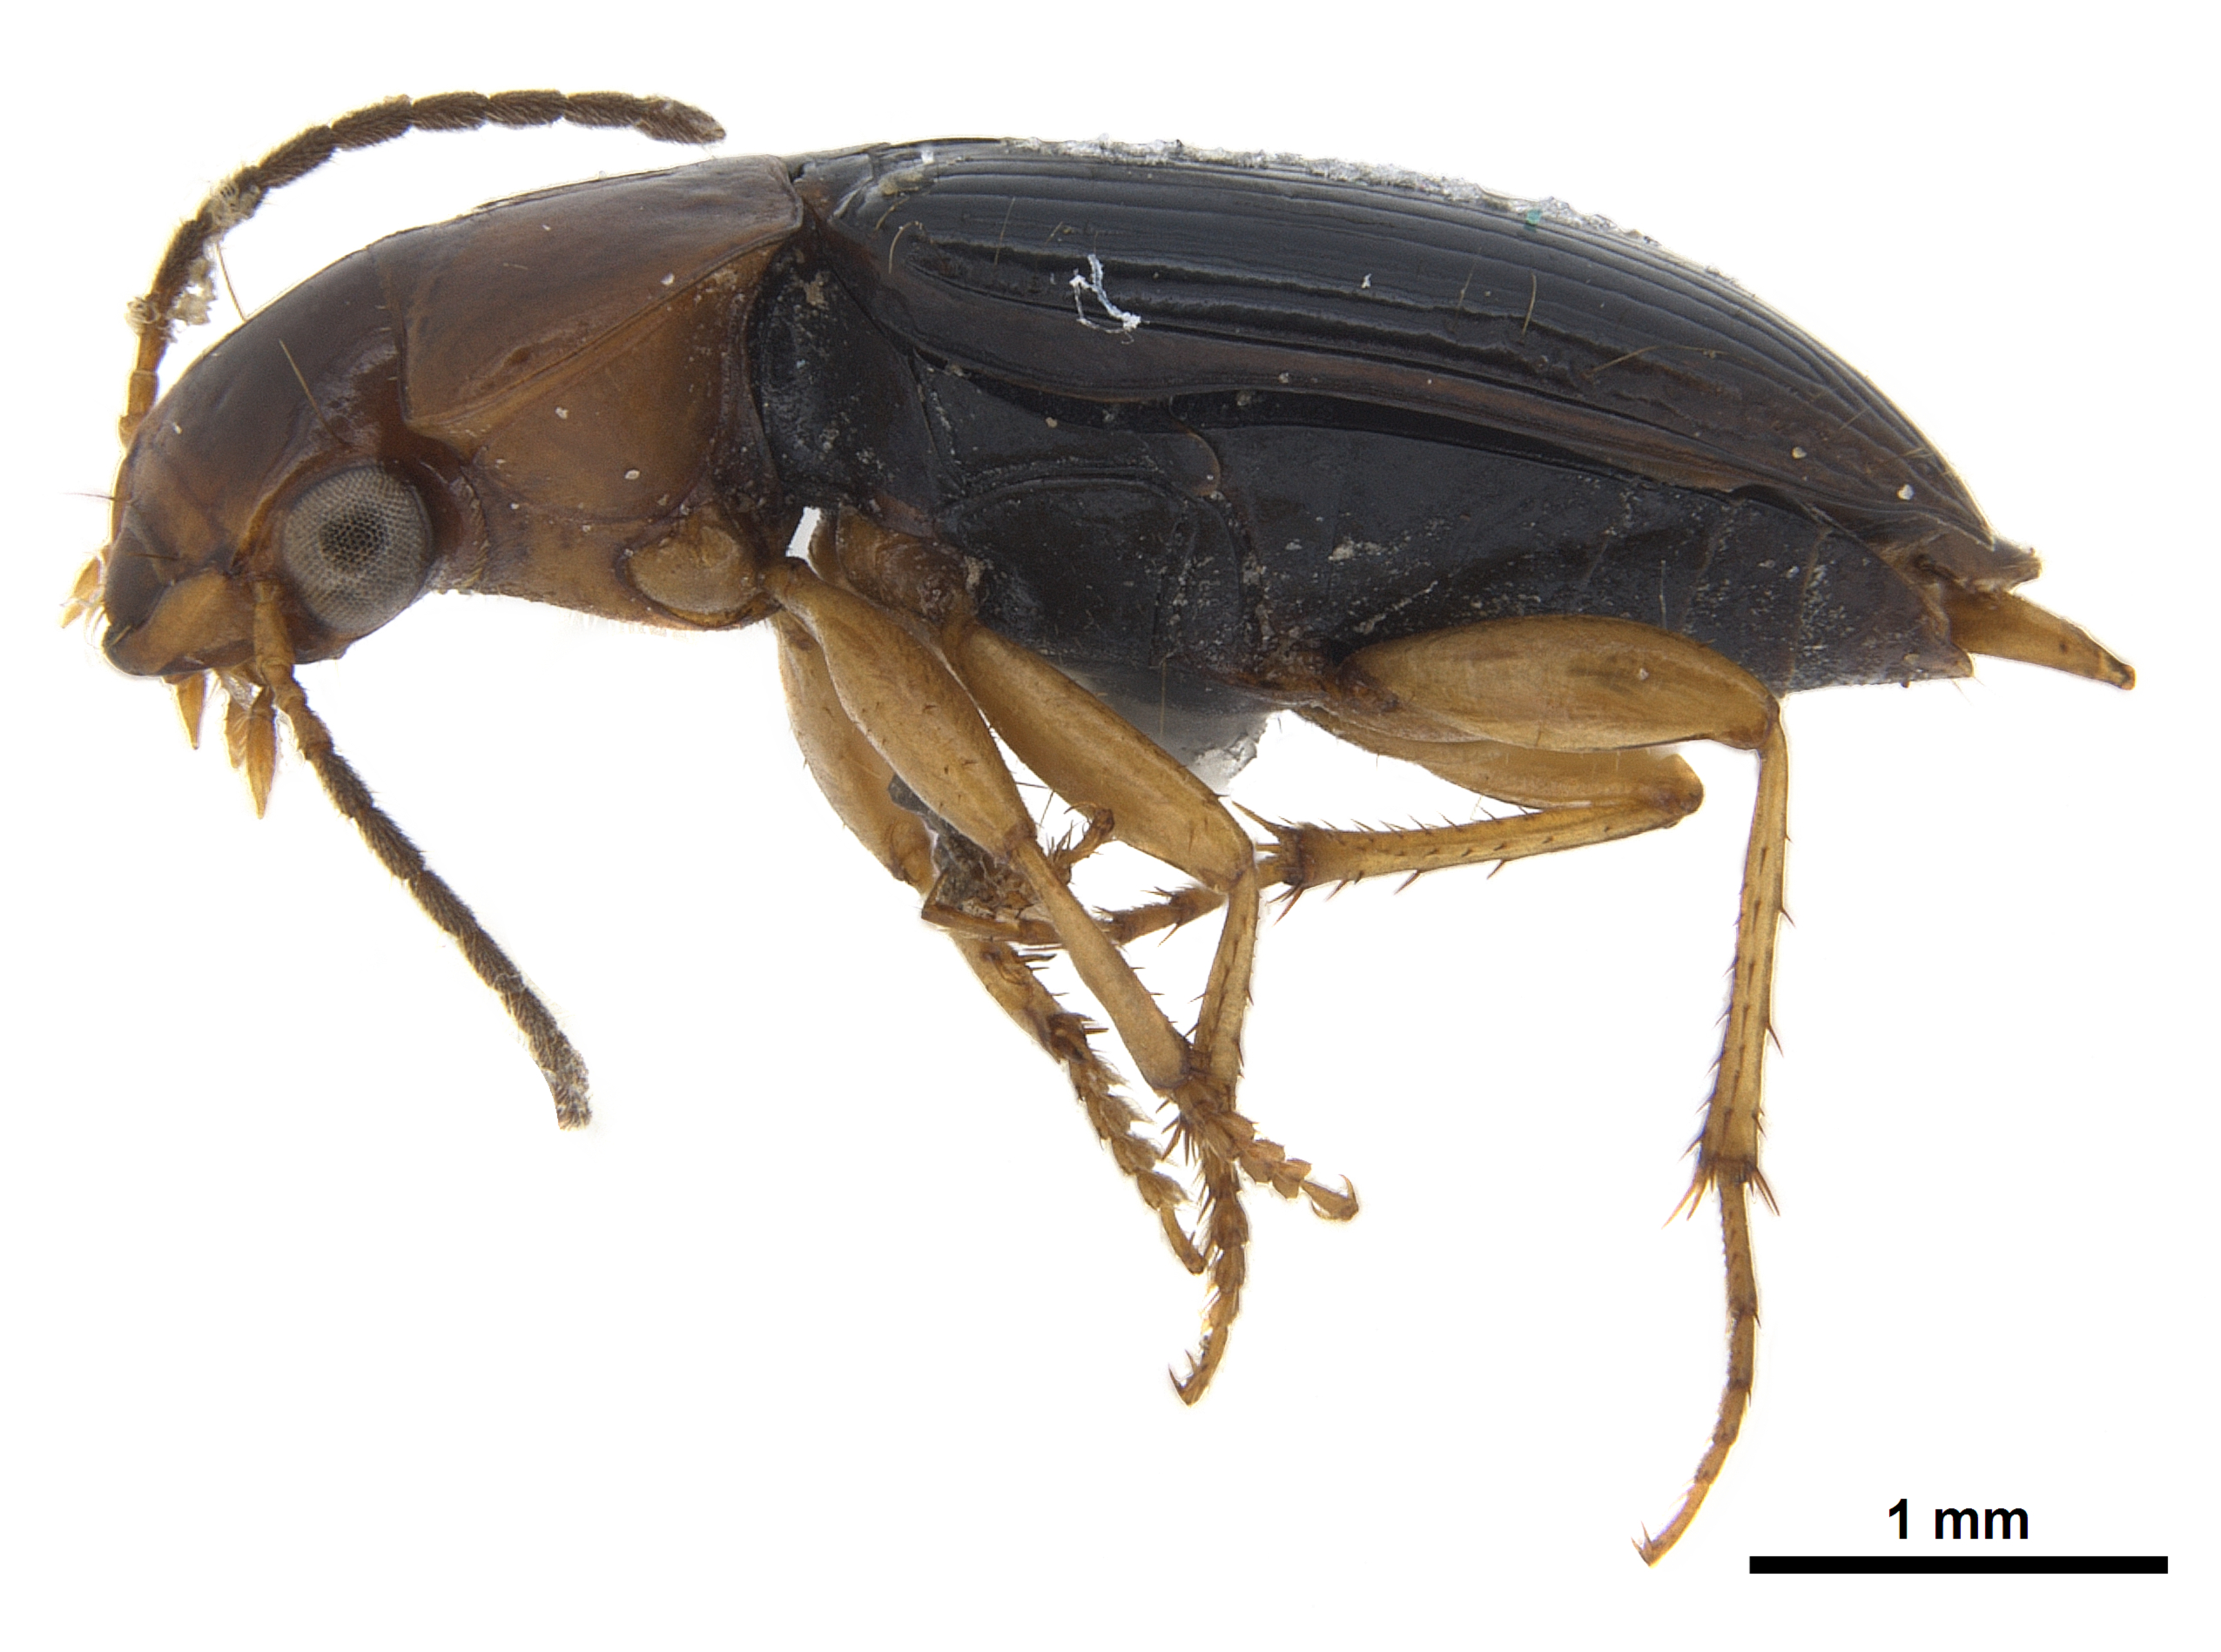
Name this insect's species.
Selenophorus ruficollis
